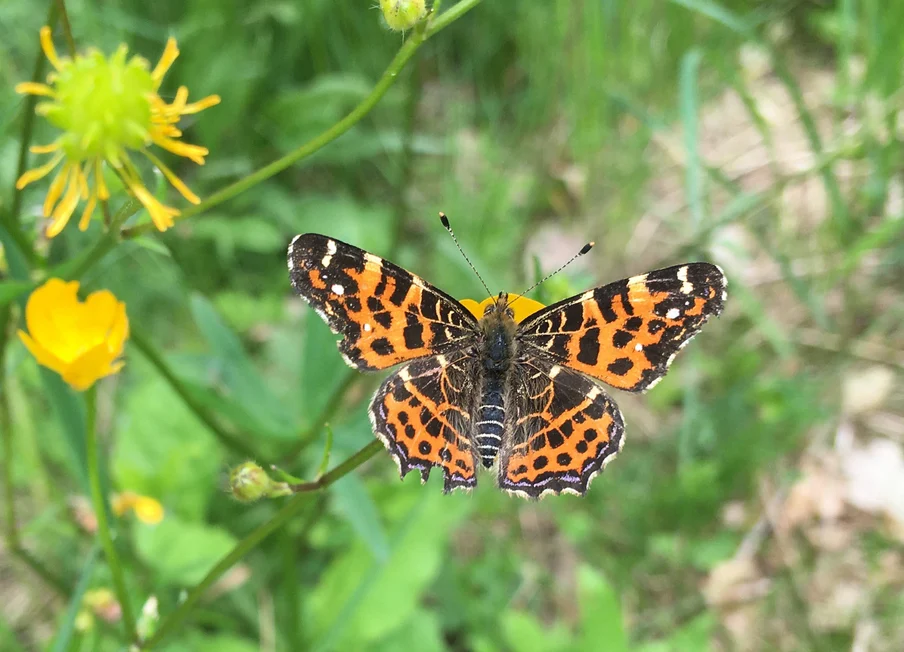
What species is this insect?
Araschnia levana
